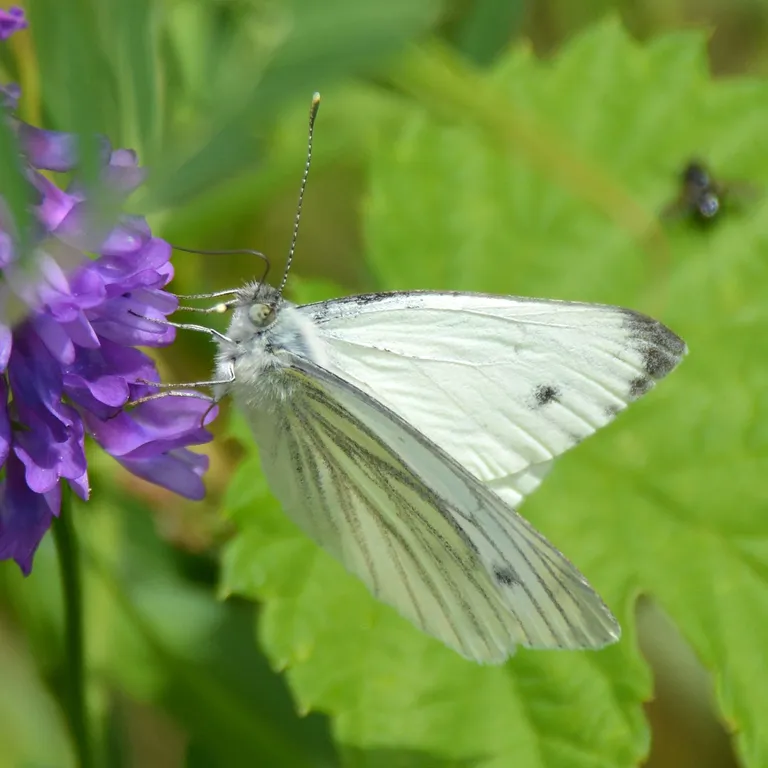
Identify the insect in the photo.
Pieris napi
